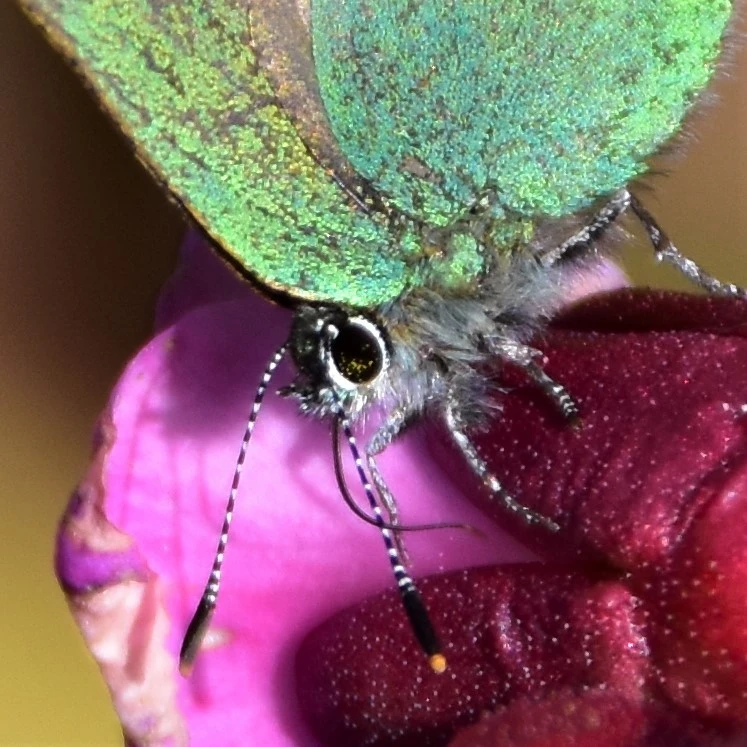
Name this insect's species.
Callophrys rubi
